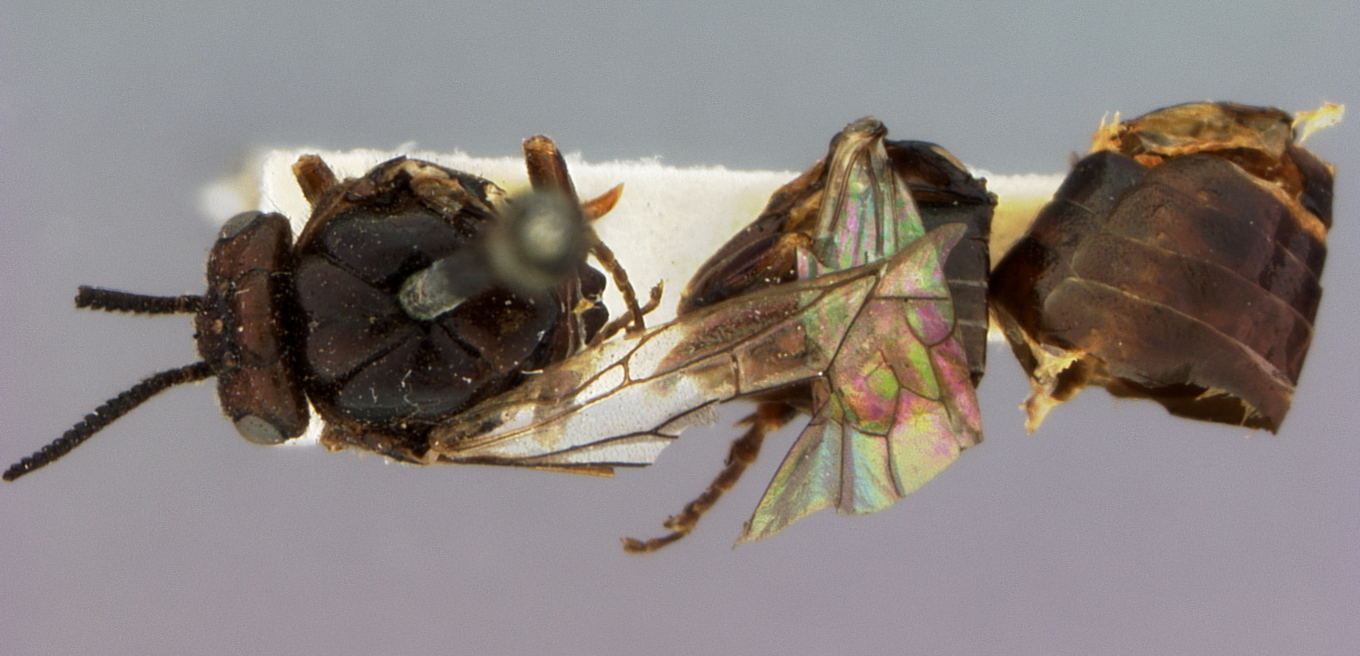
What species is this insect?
Neodiprion mundus
